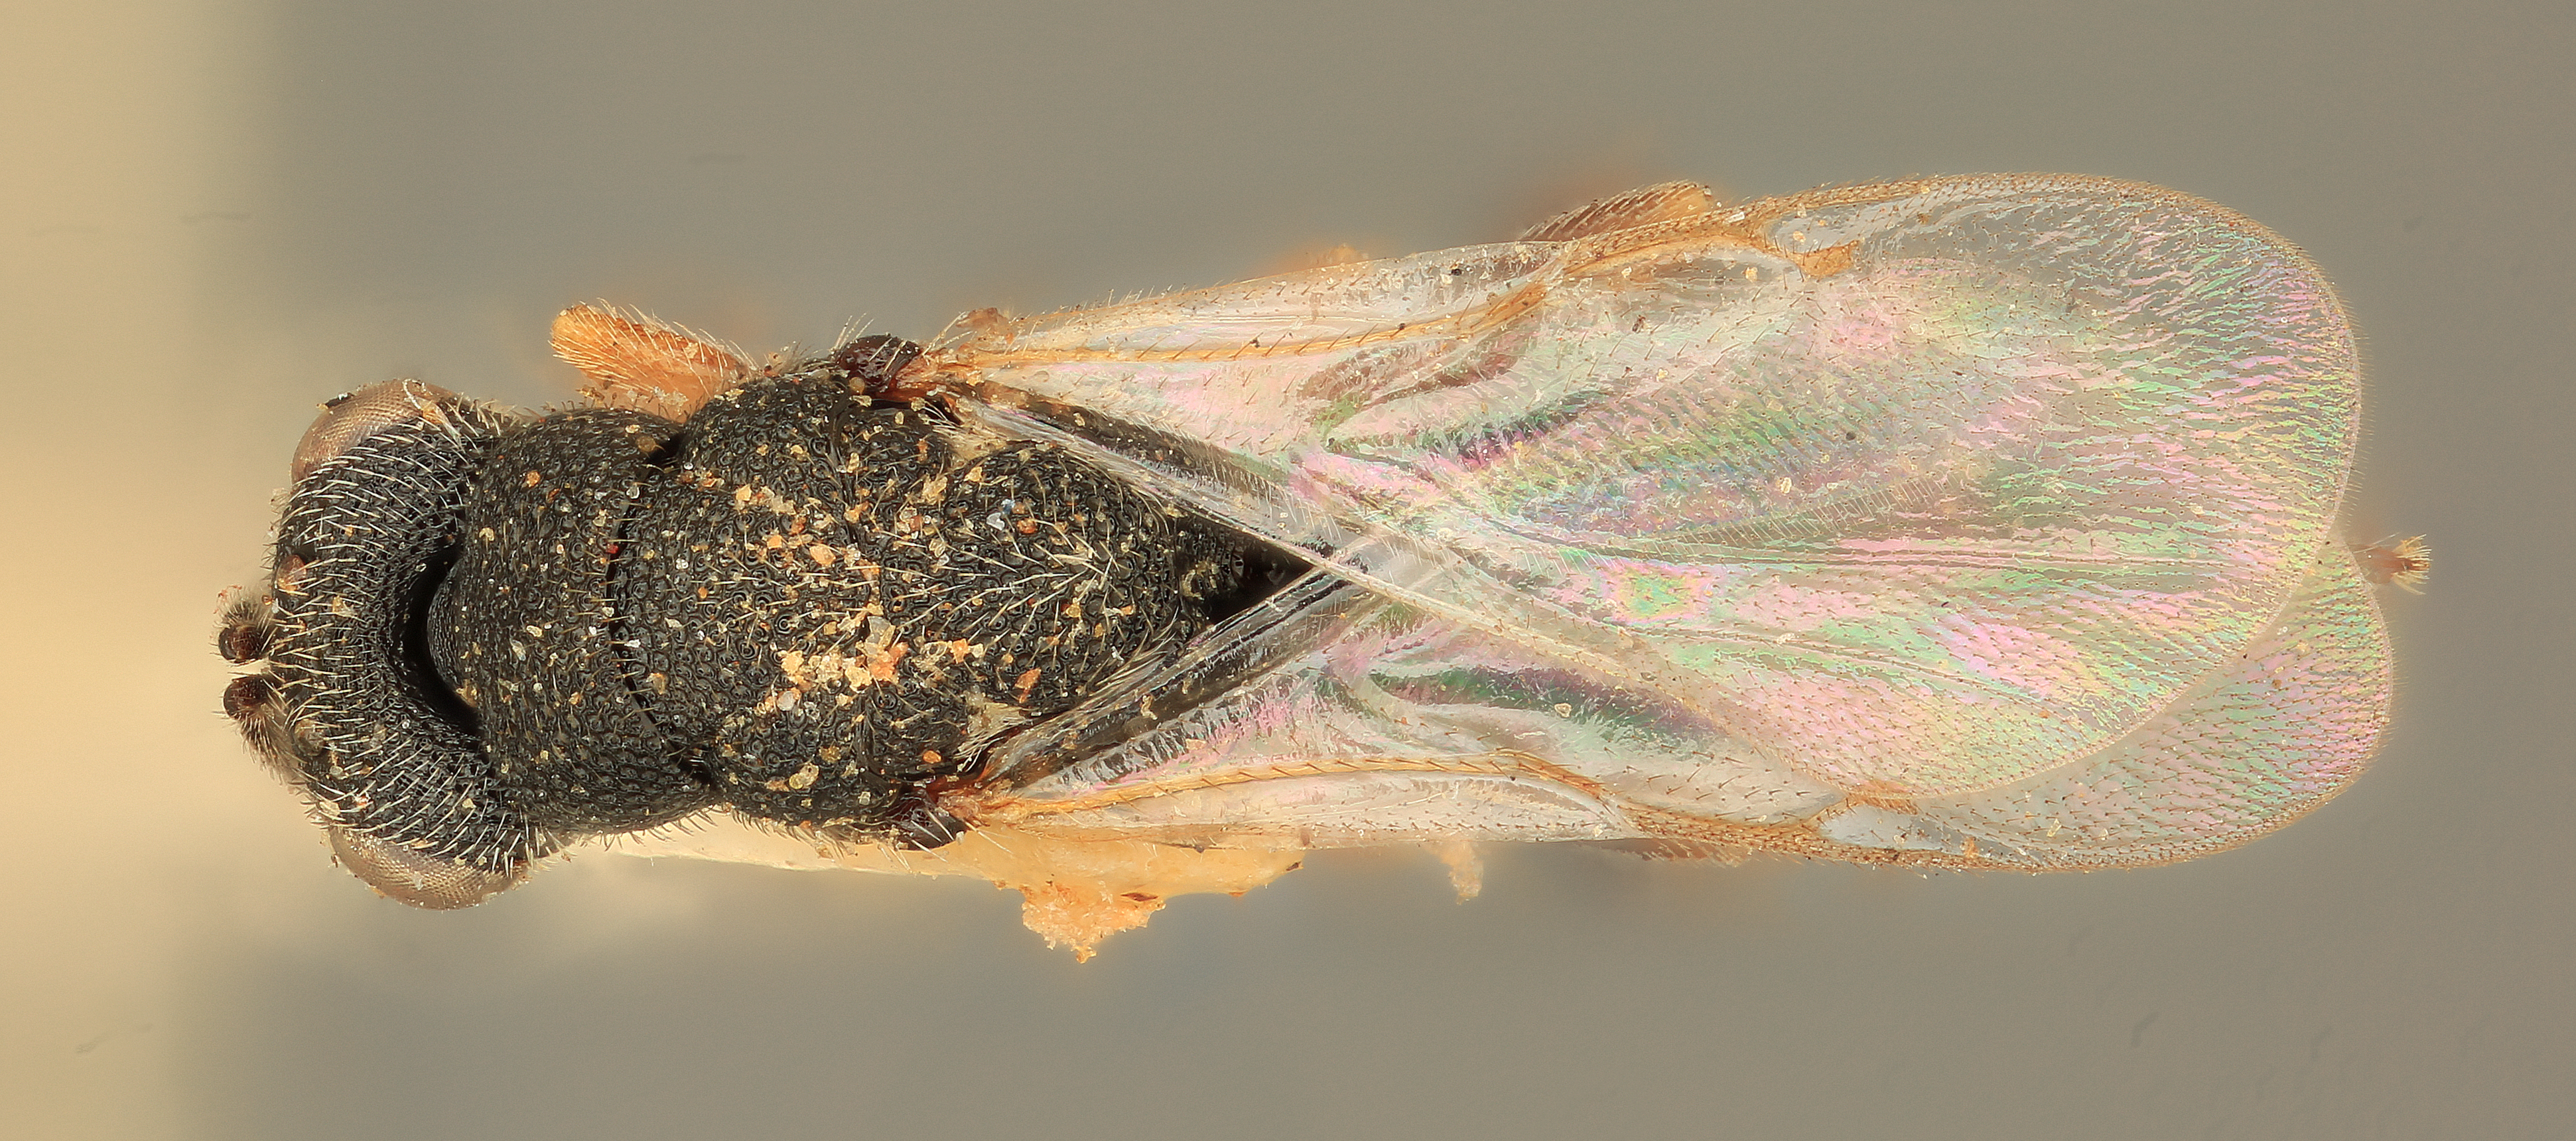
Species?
Eurytoma acuta
